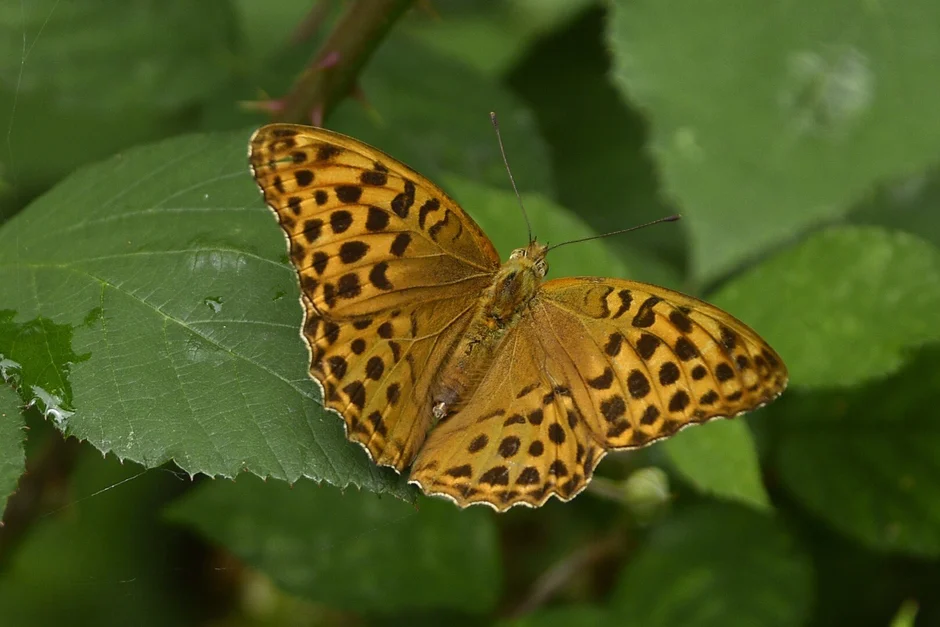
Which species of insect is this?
Argynnis paphia
